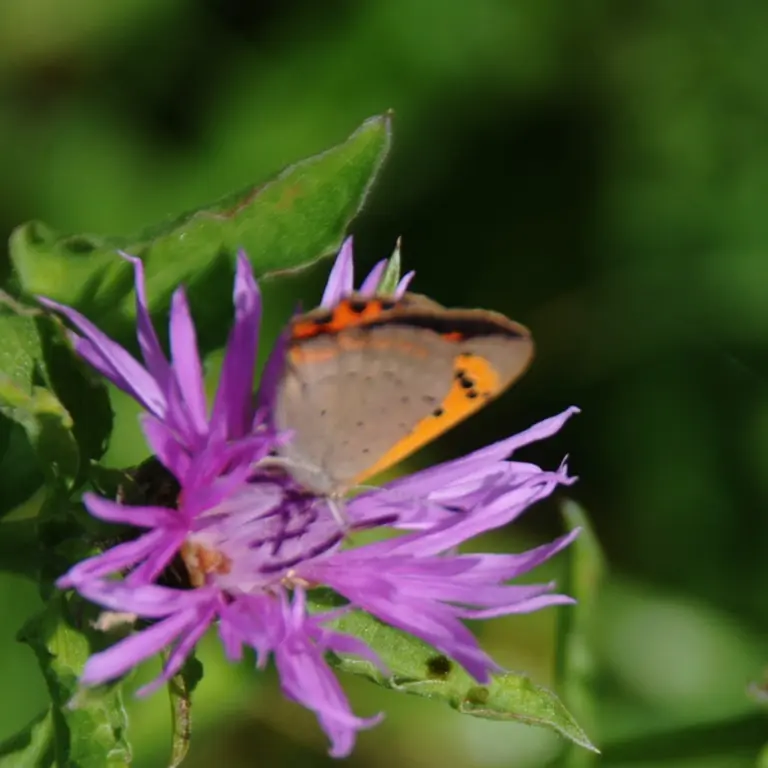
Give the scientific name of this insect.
Lycaena phlaeas
